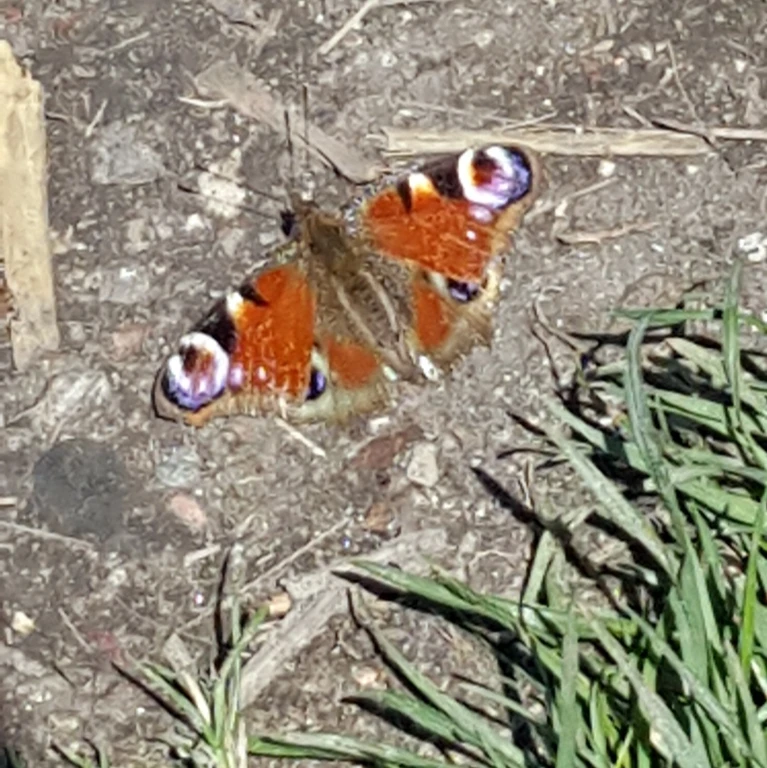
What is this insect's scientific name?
Aglais io
